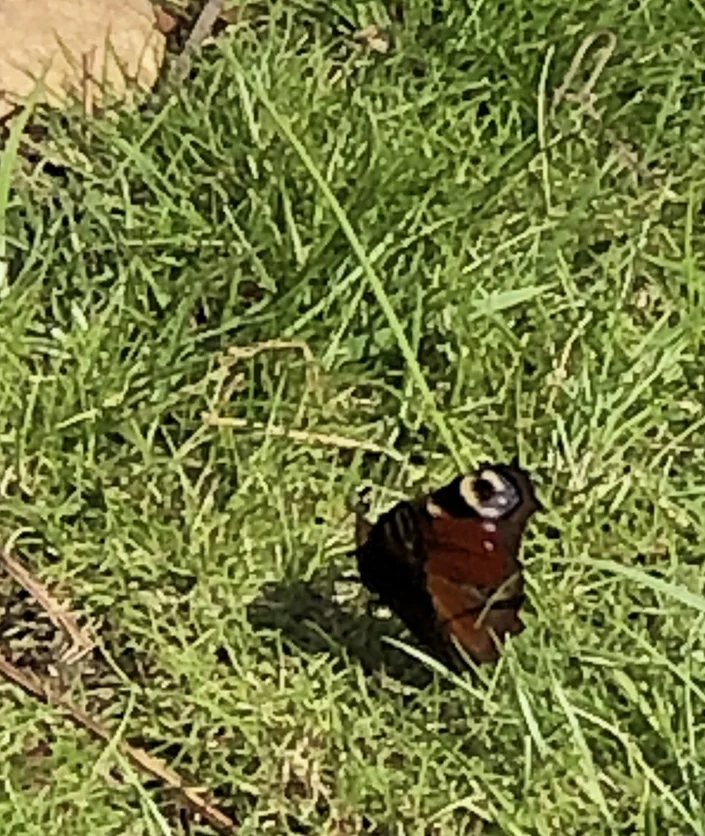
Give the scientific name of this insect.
Aglais io
